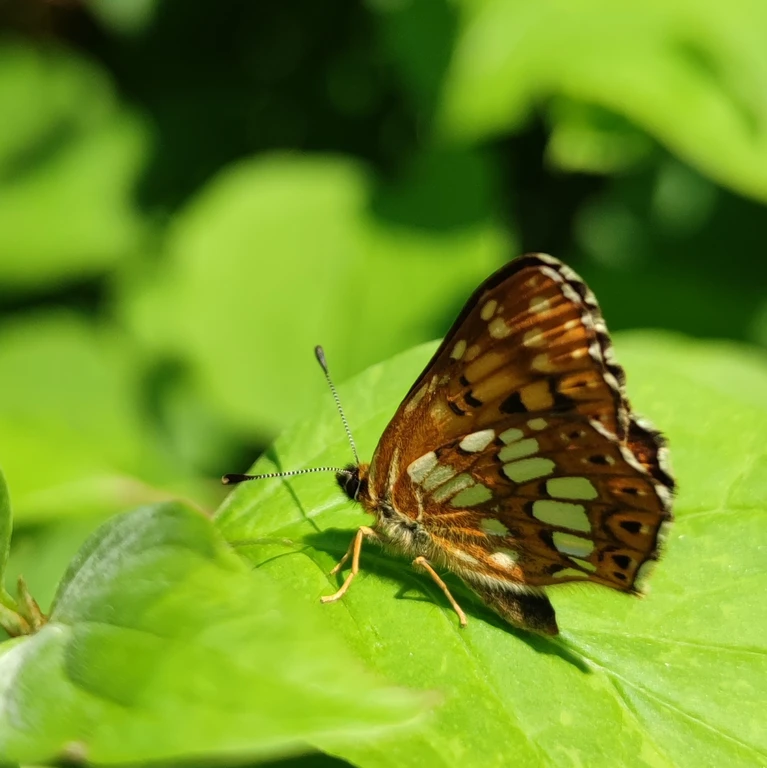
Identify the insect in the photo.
Hamearis lucina
